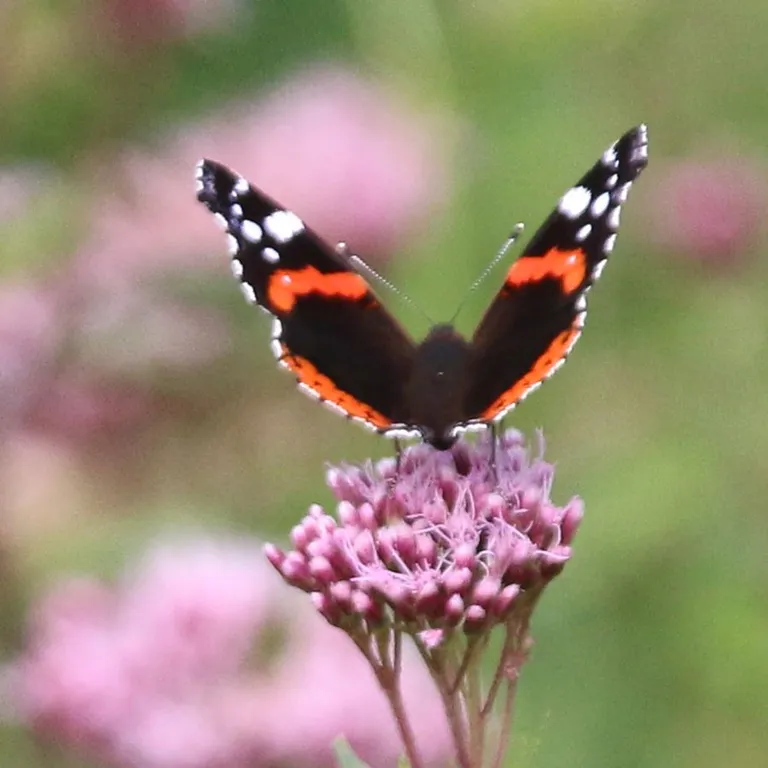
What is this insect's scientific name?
Vanessa atalanta
